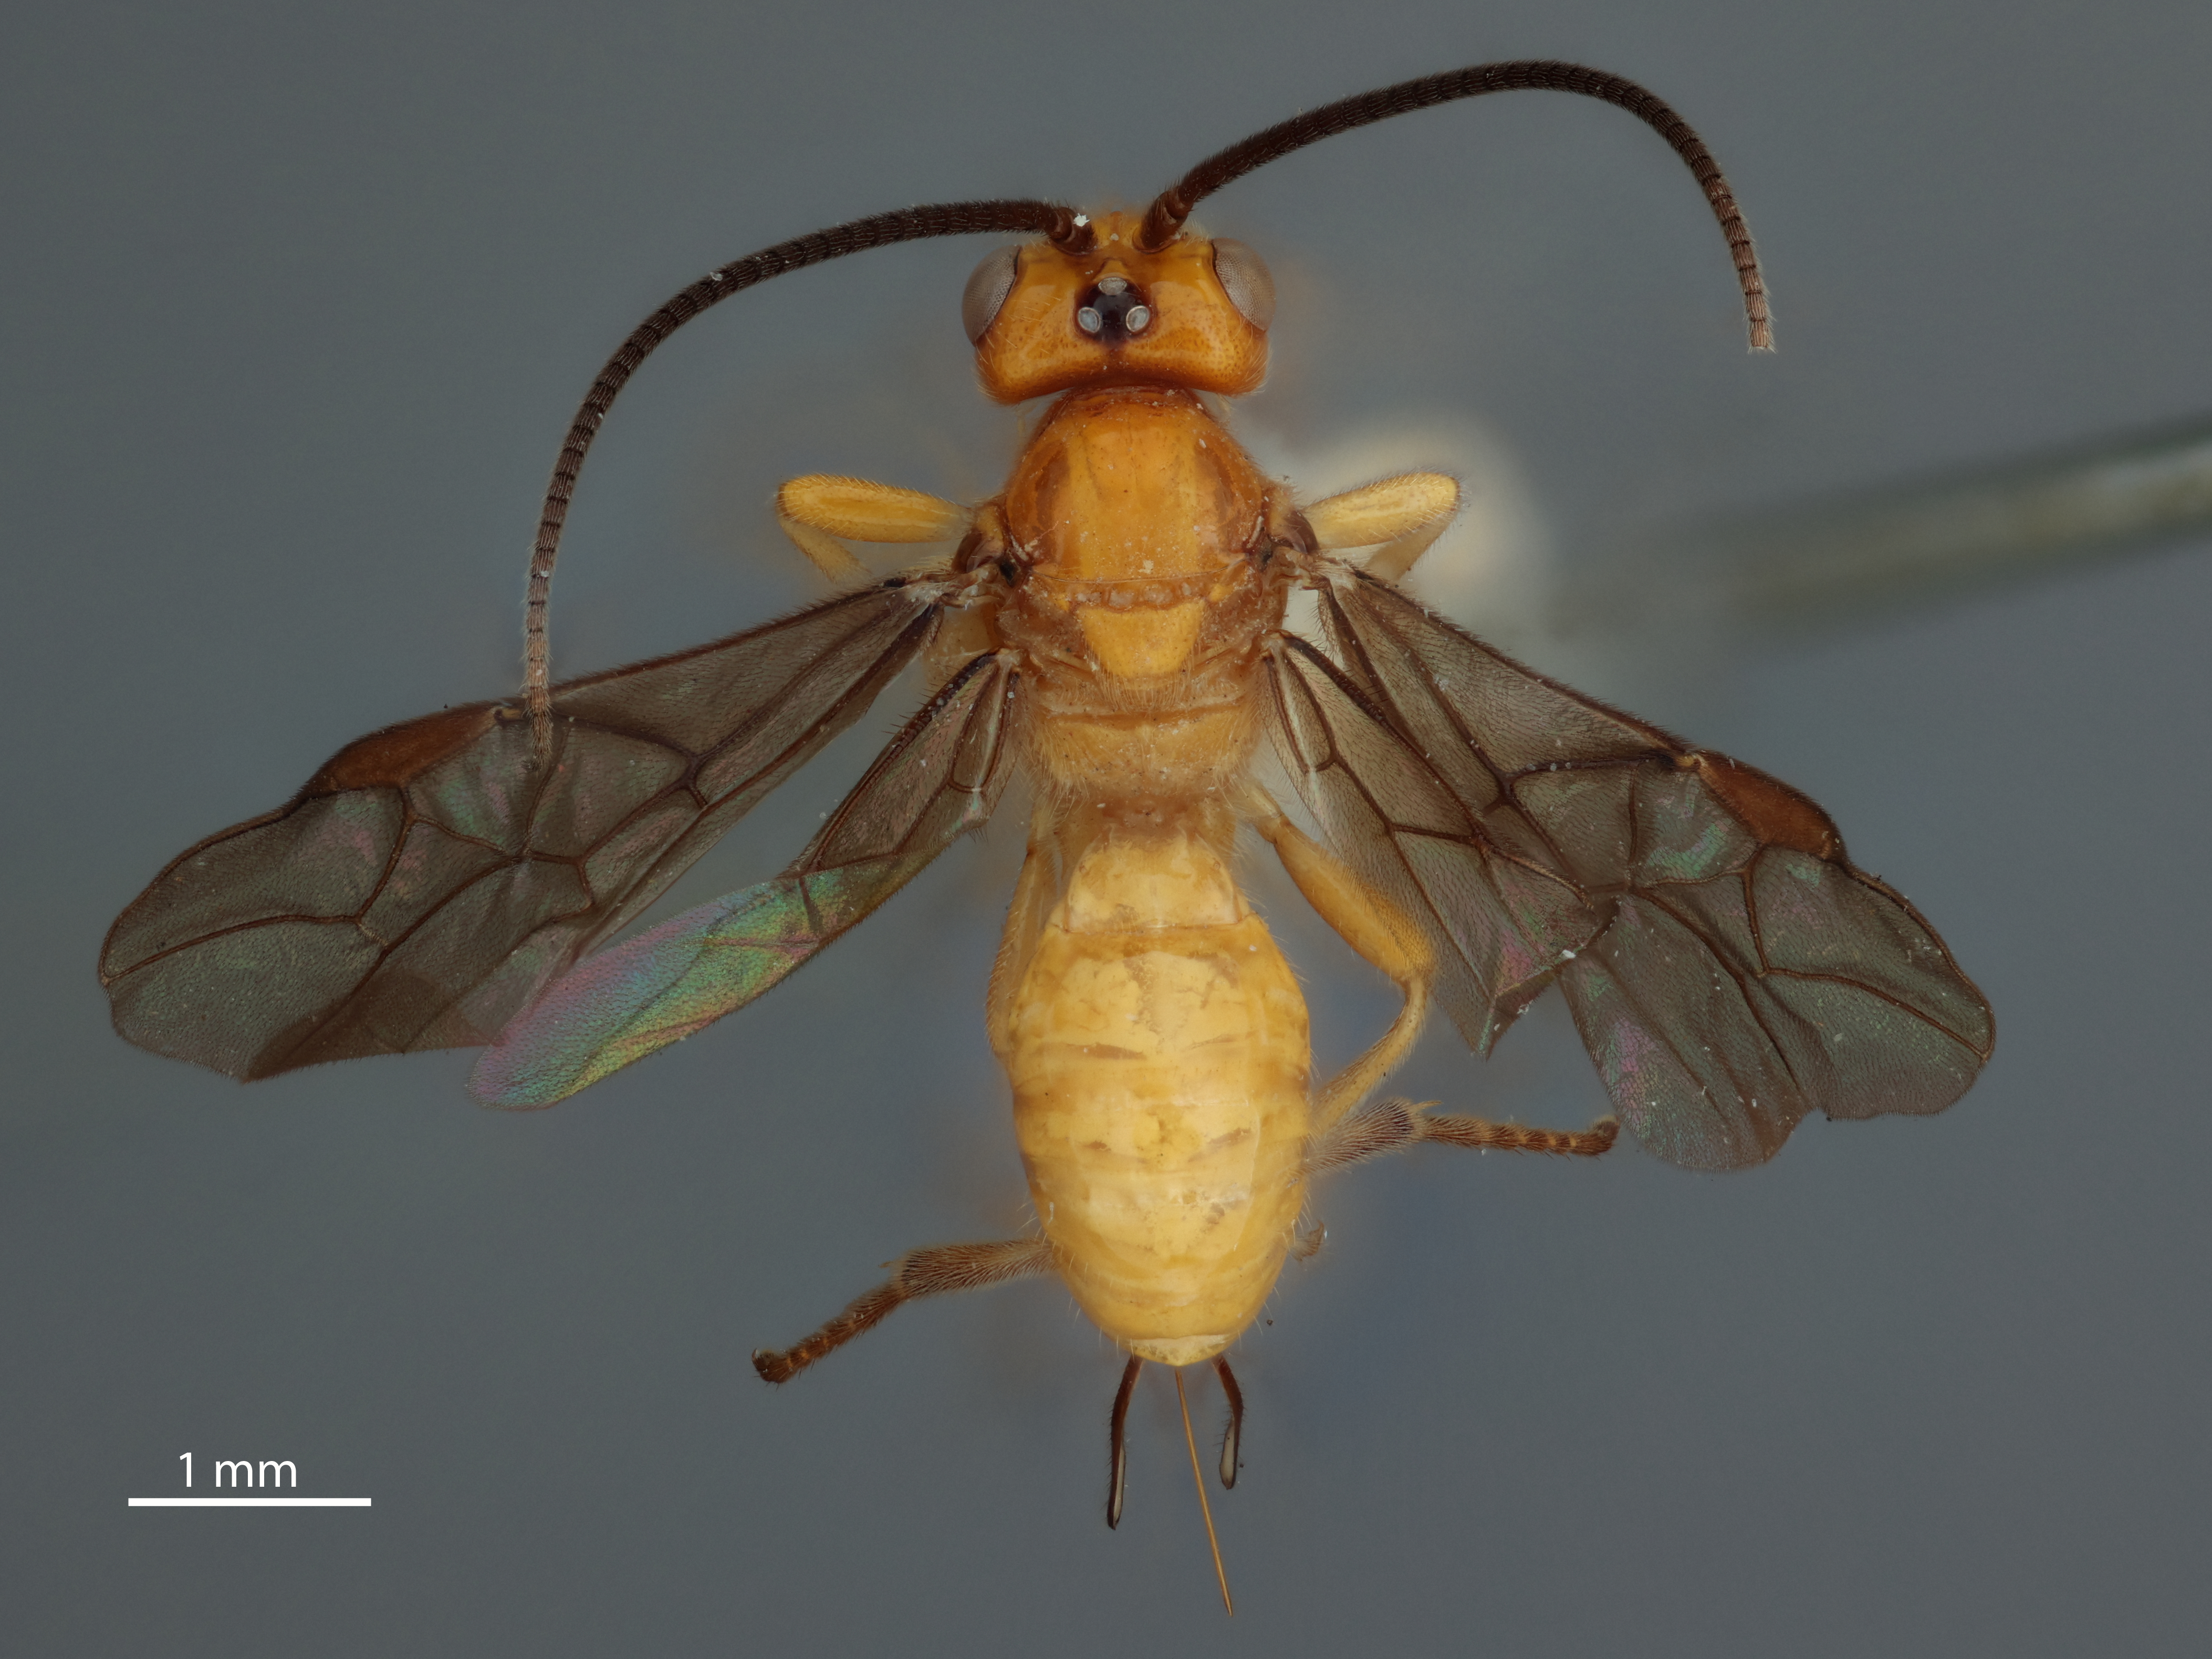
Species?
Opius bellus
